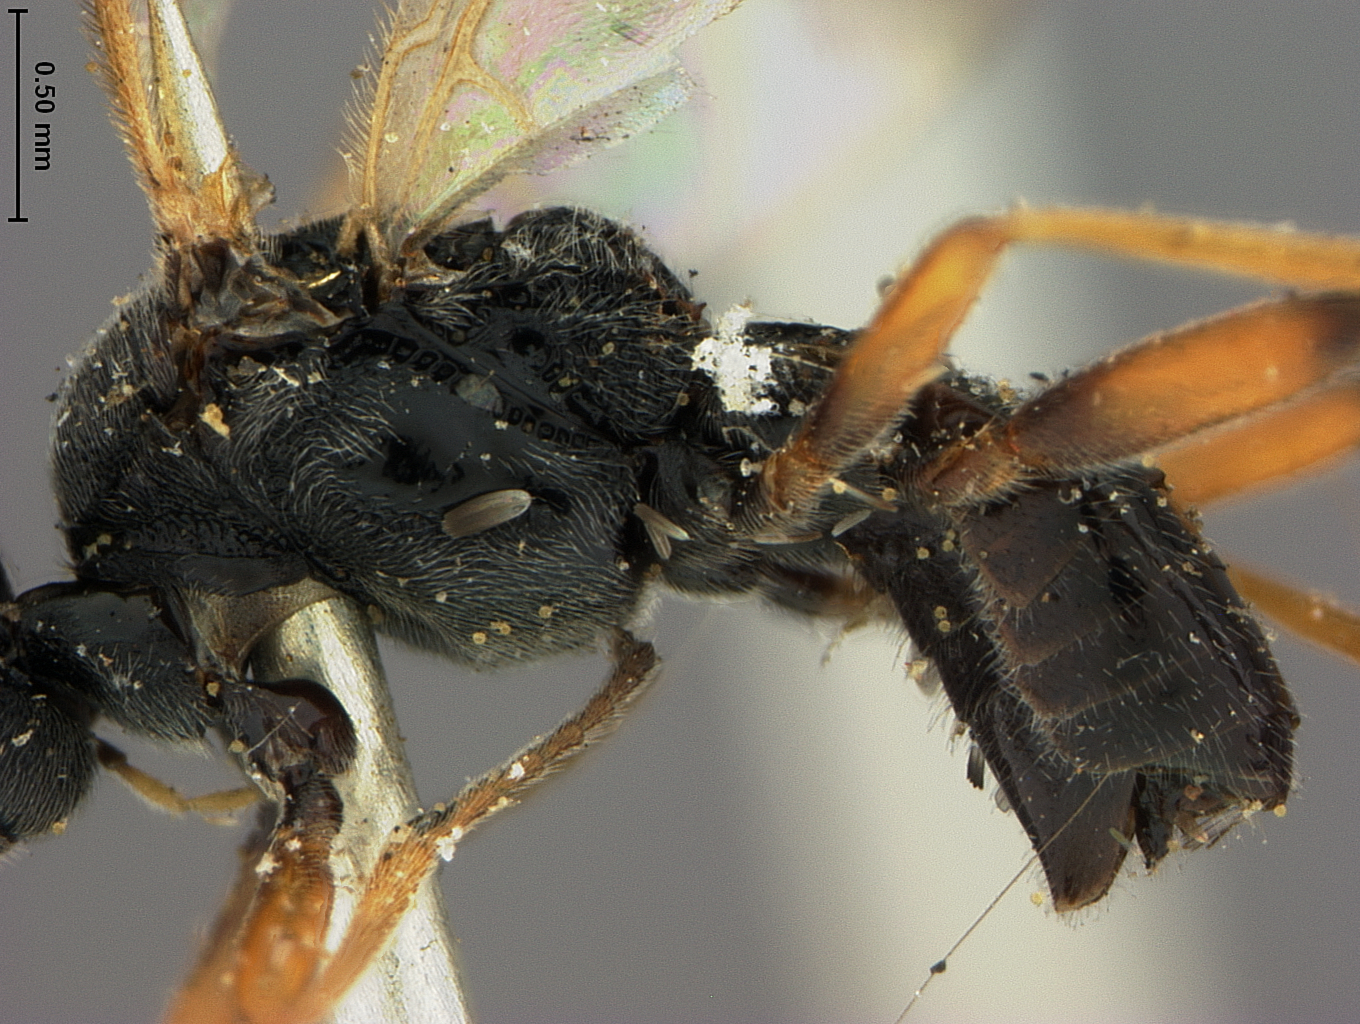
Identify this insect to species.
Microplitis alaskensis
